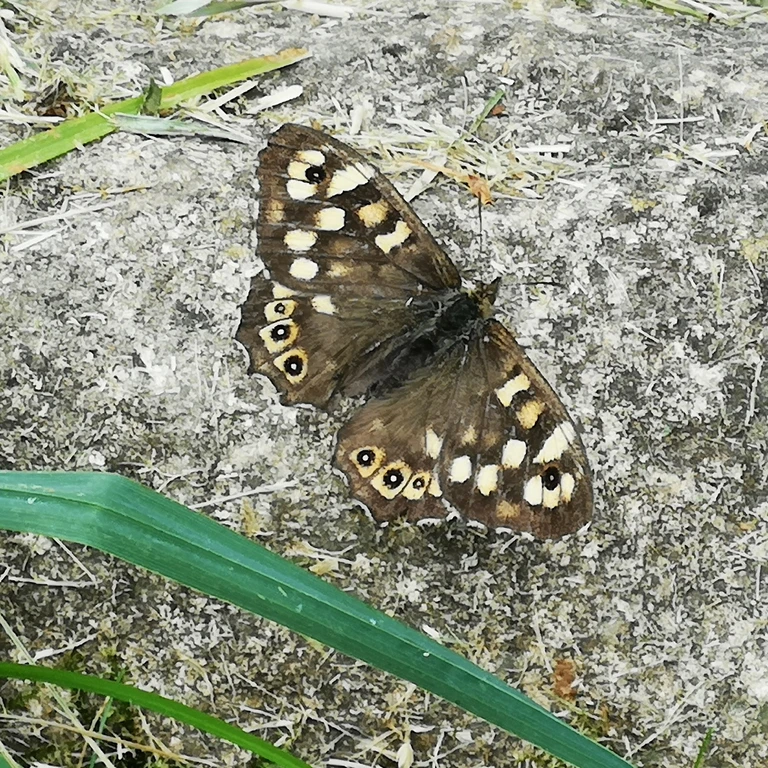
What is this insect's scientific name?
Pararge aegeria
